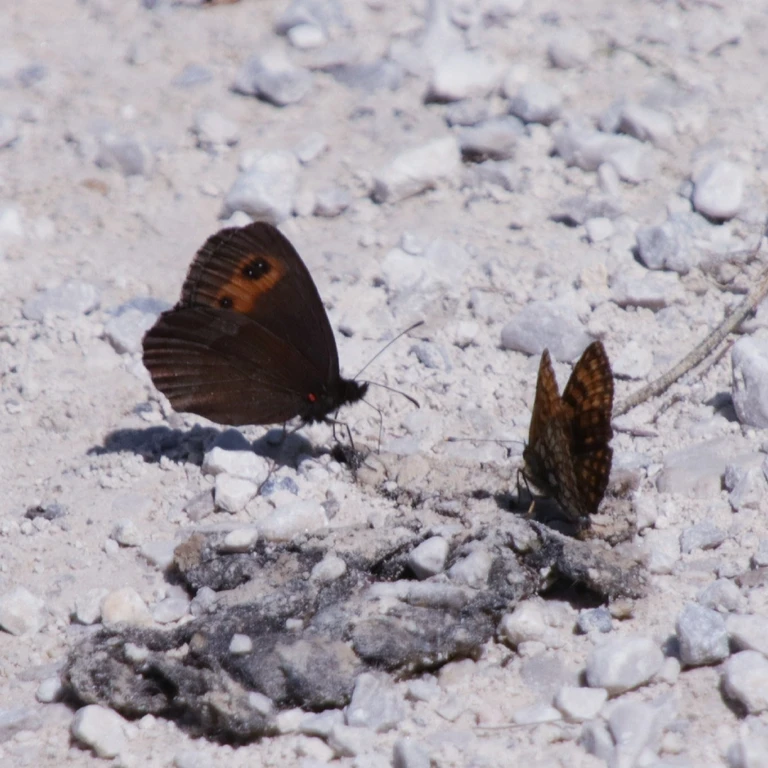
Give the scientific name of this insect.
Erebia aethiops
